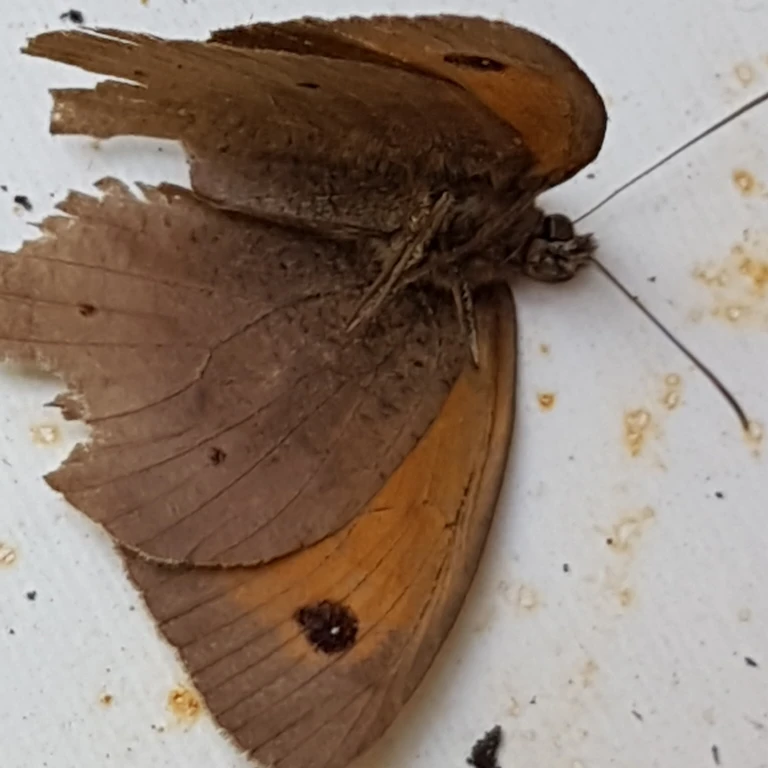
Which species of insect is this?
Maniola jurtina
